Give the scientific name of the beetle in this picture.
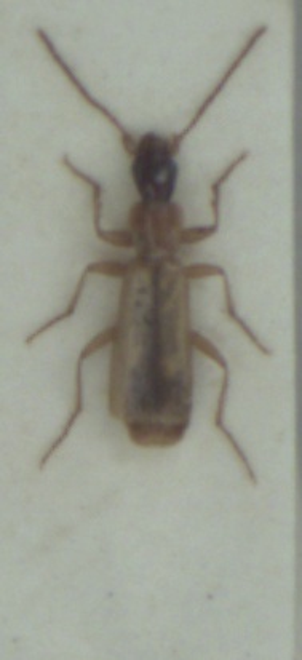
Paradromius longiceps
